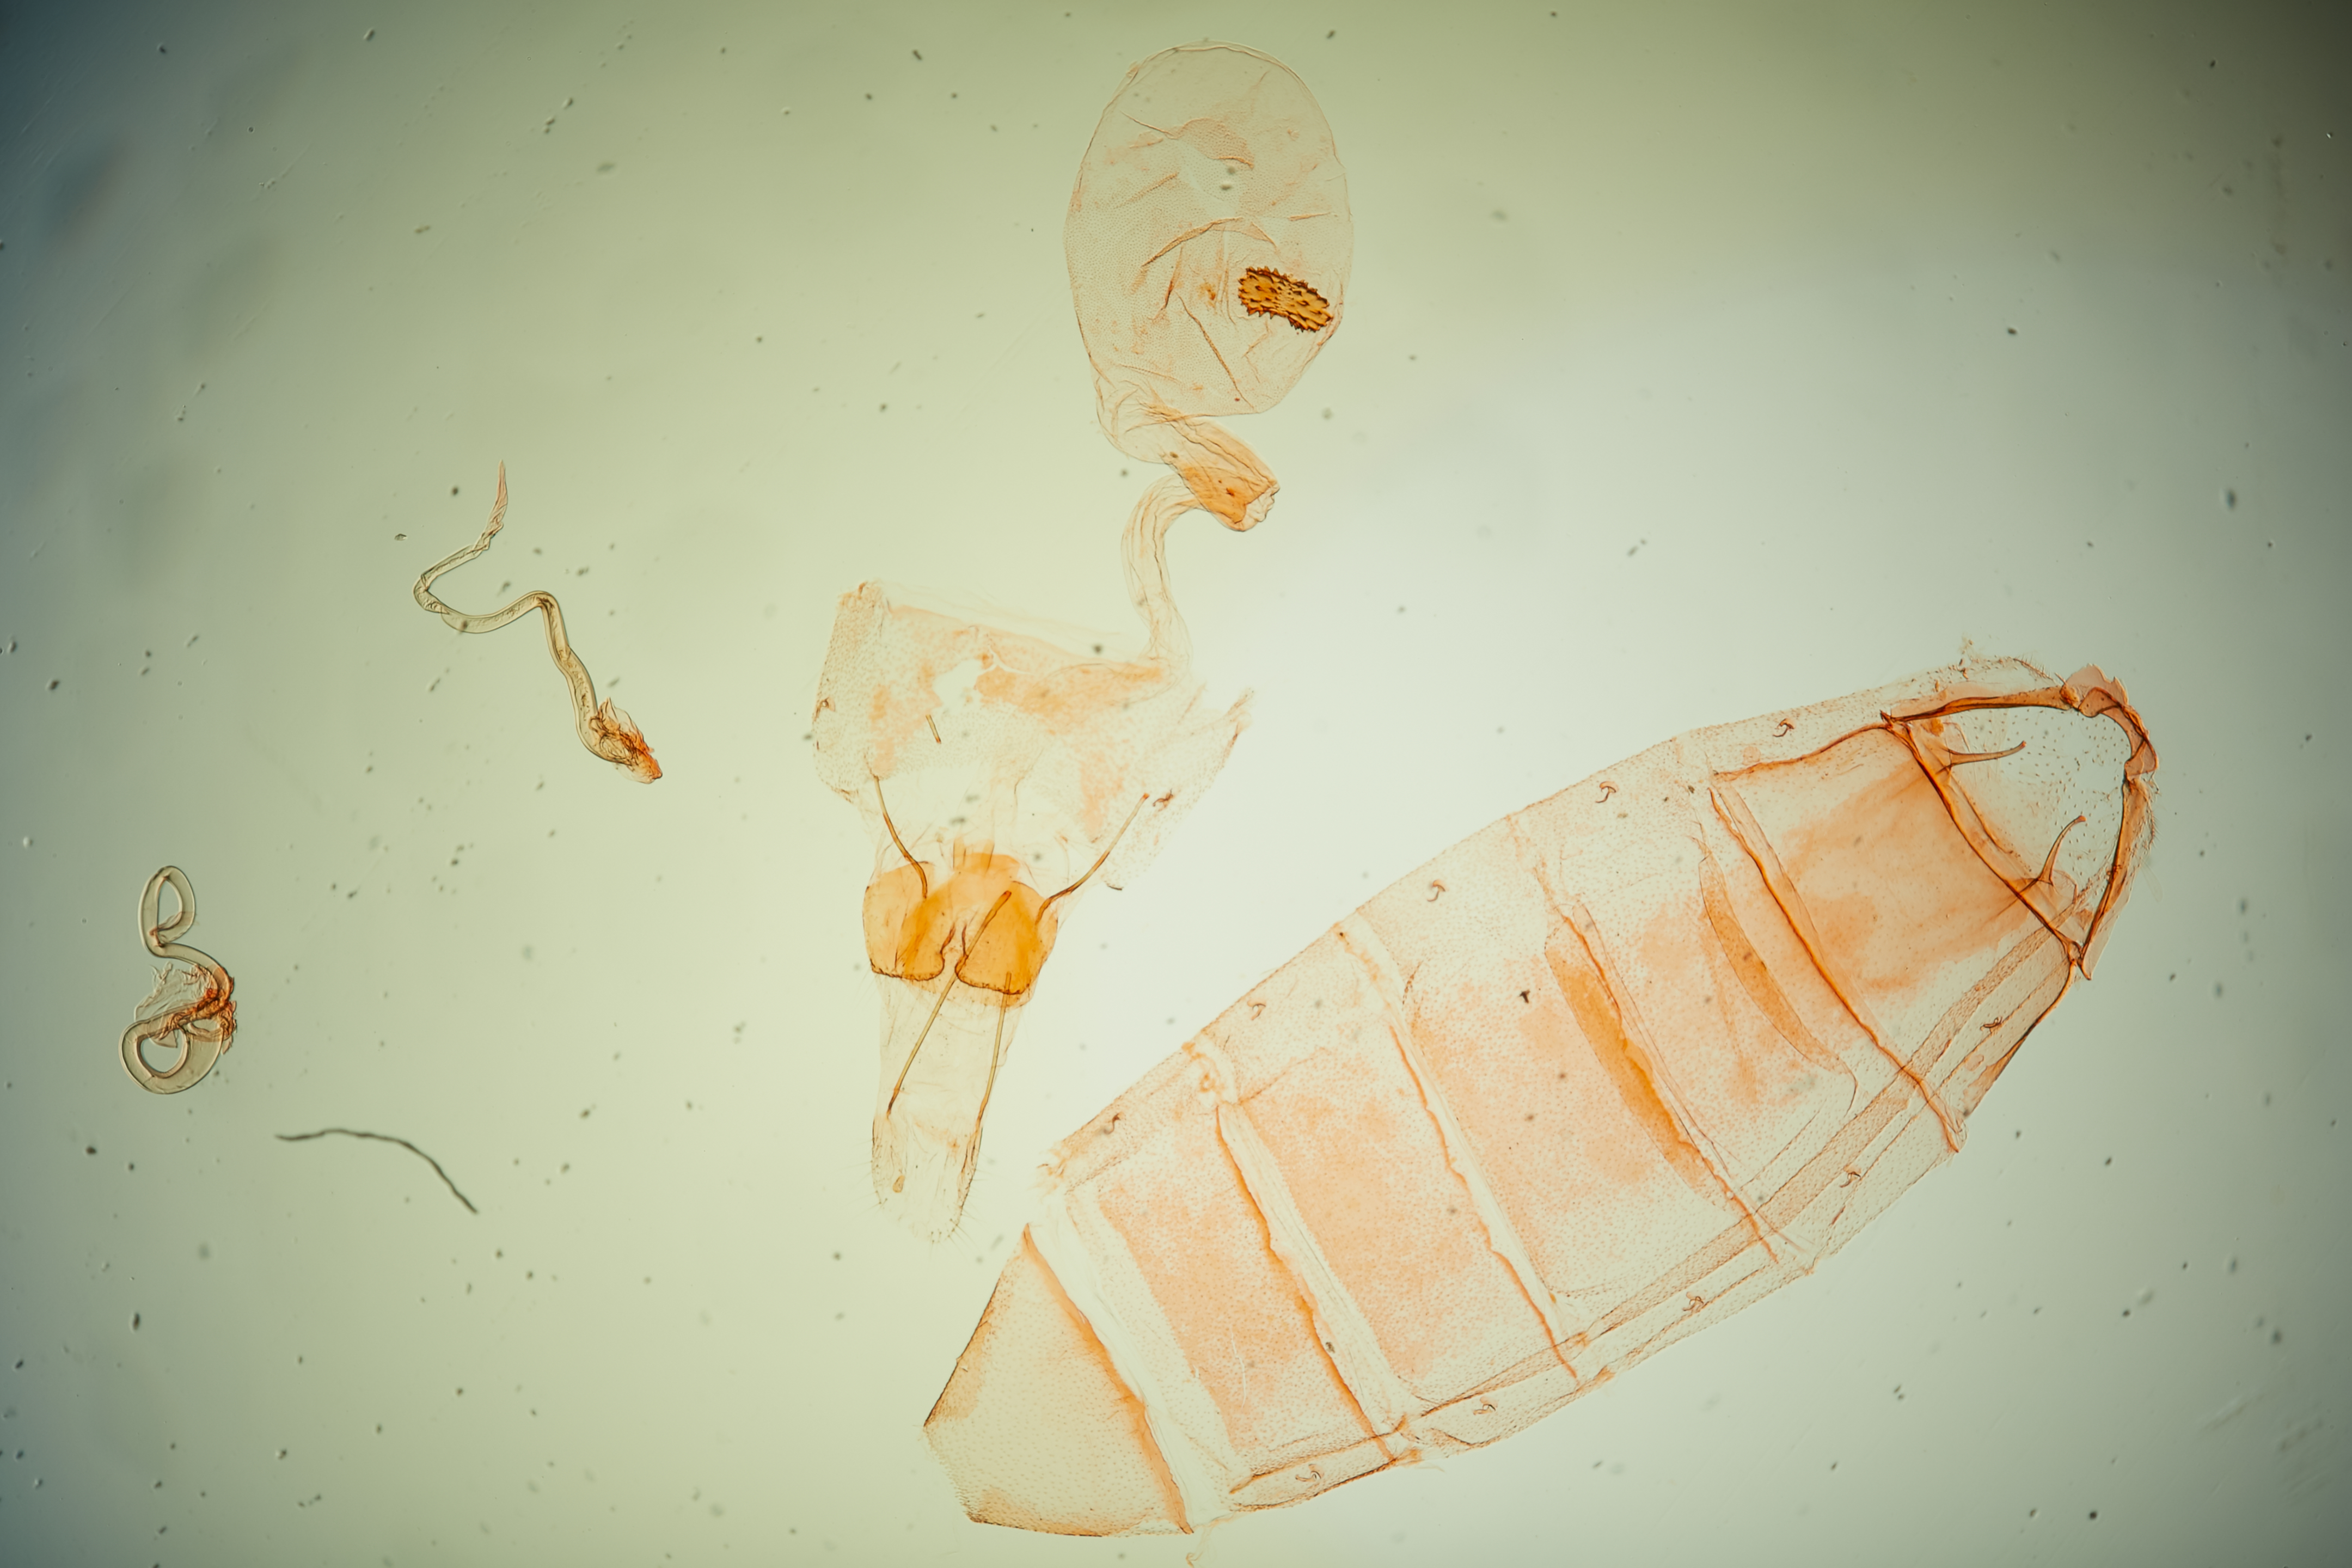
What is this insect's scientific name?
Altiura maculata
